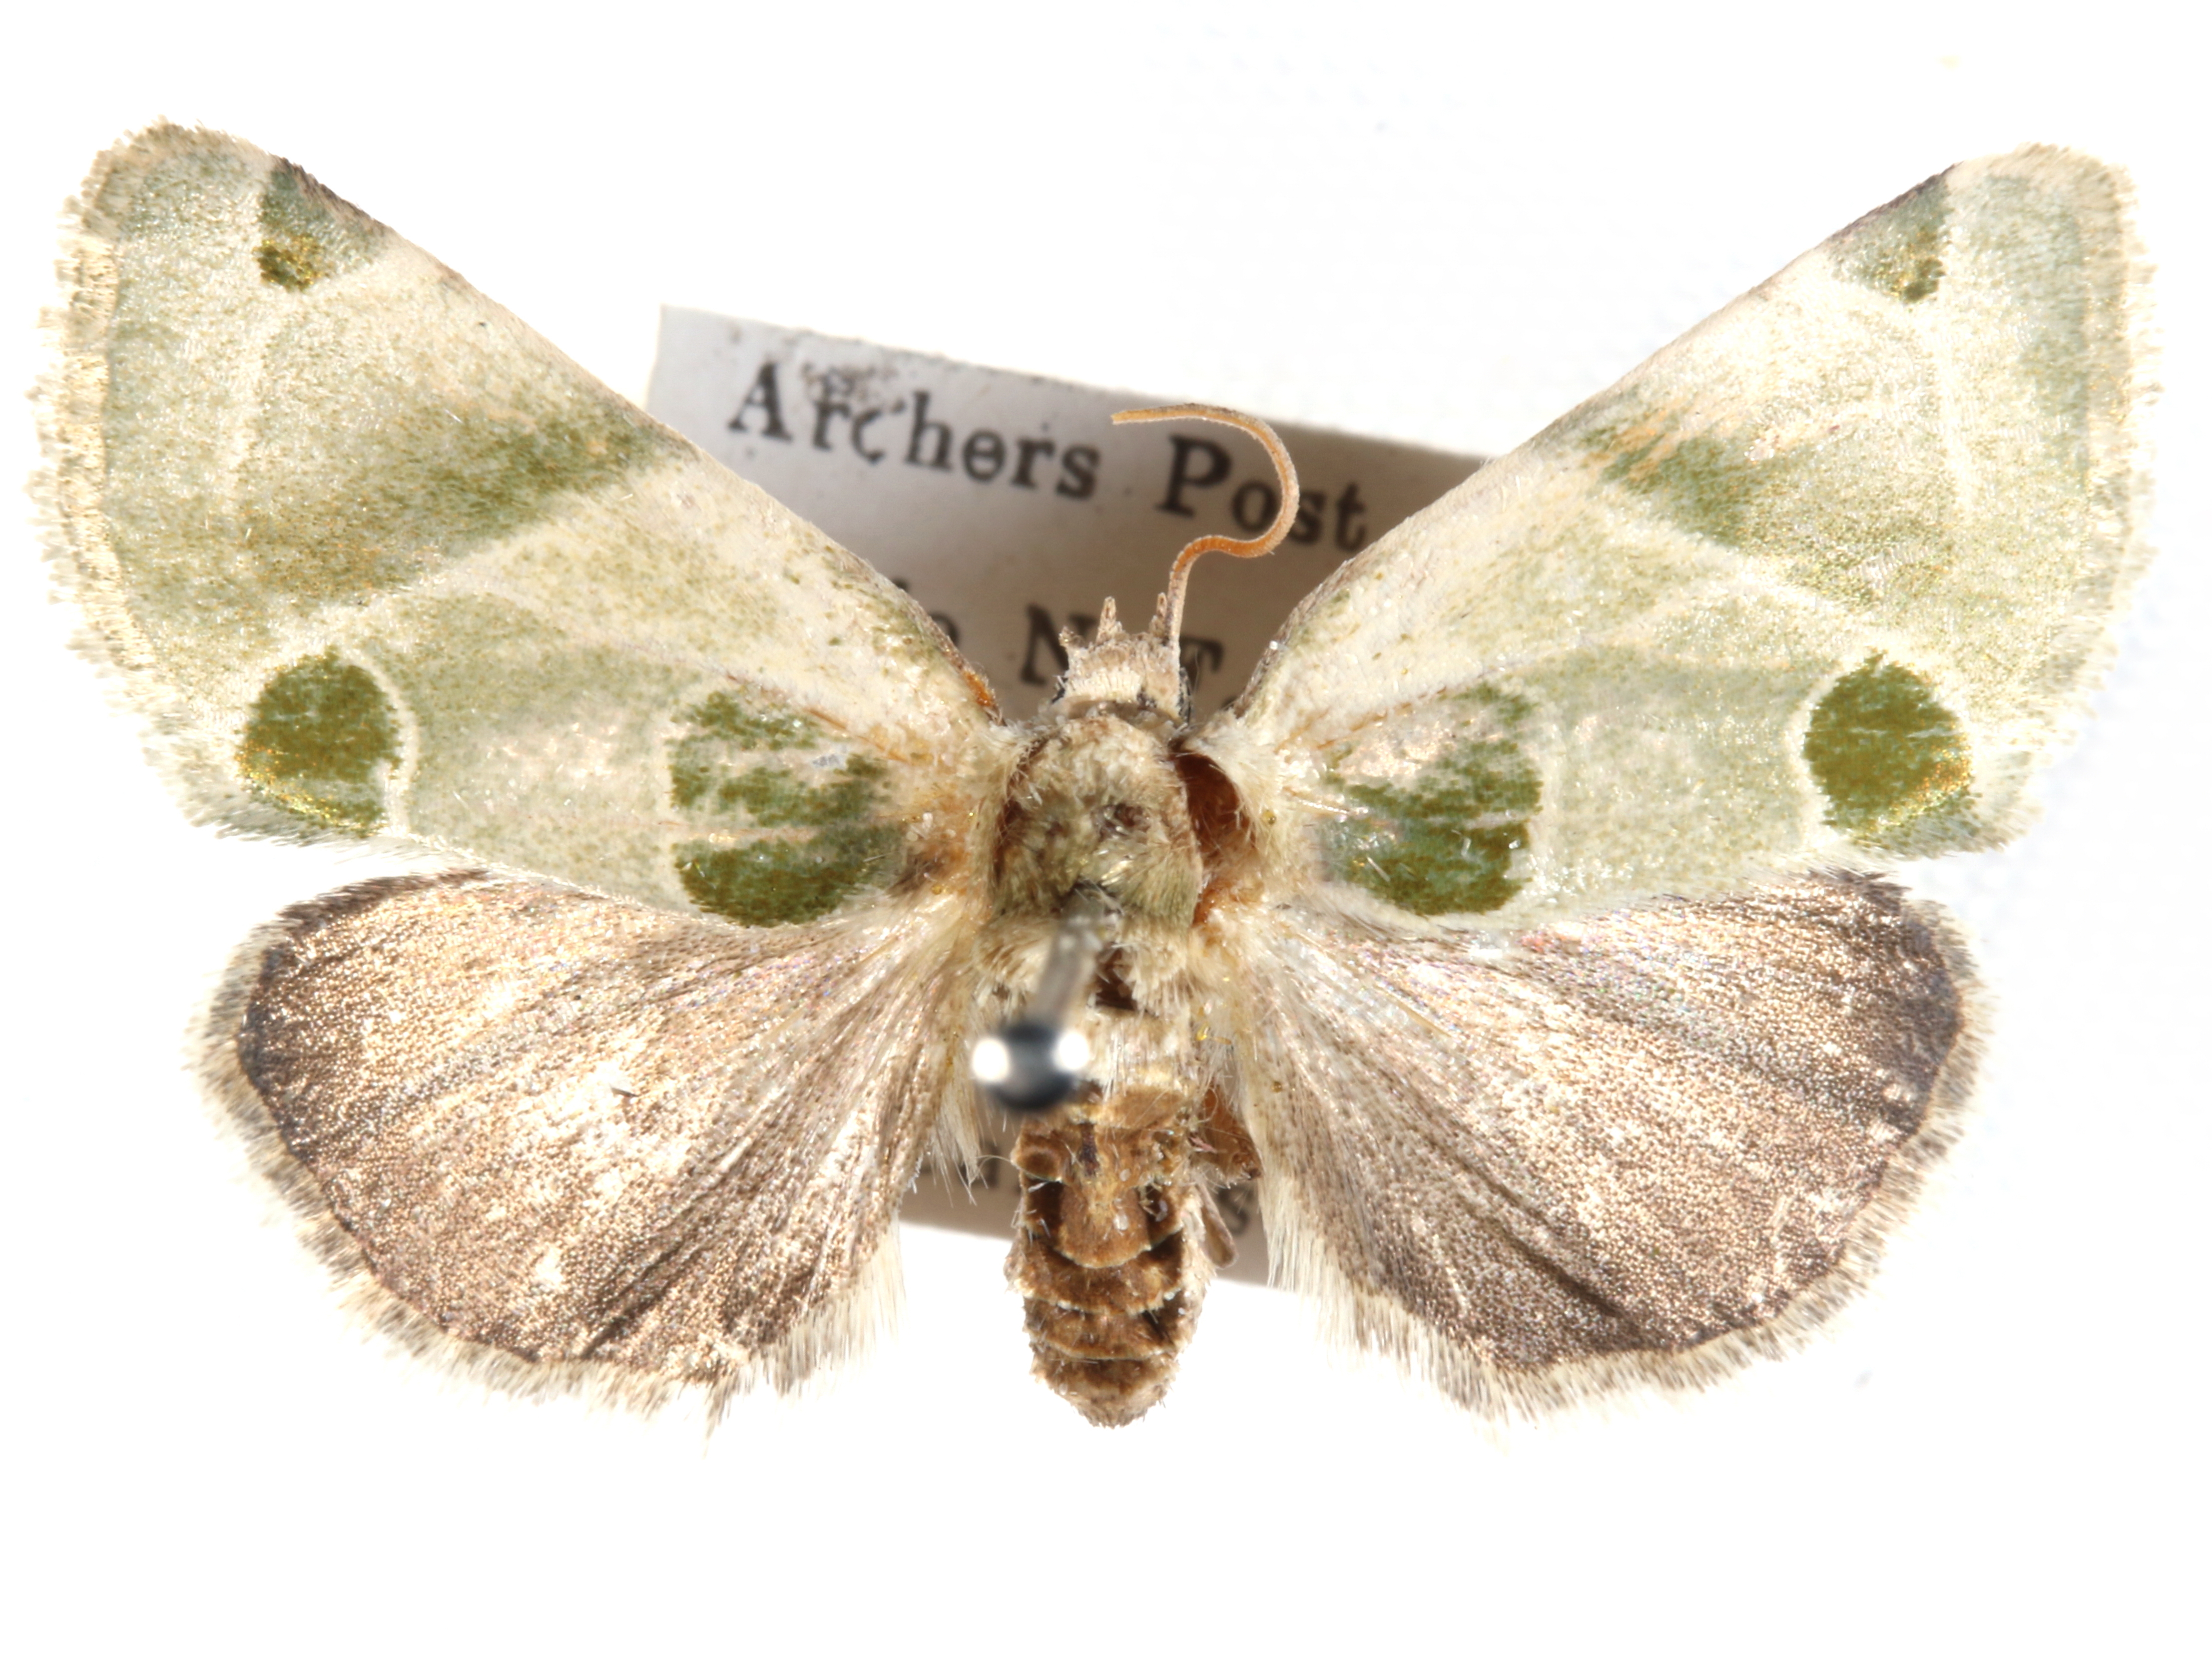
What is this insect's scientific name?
Callhyccoda viriditrina
